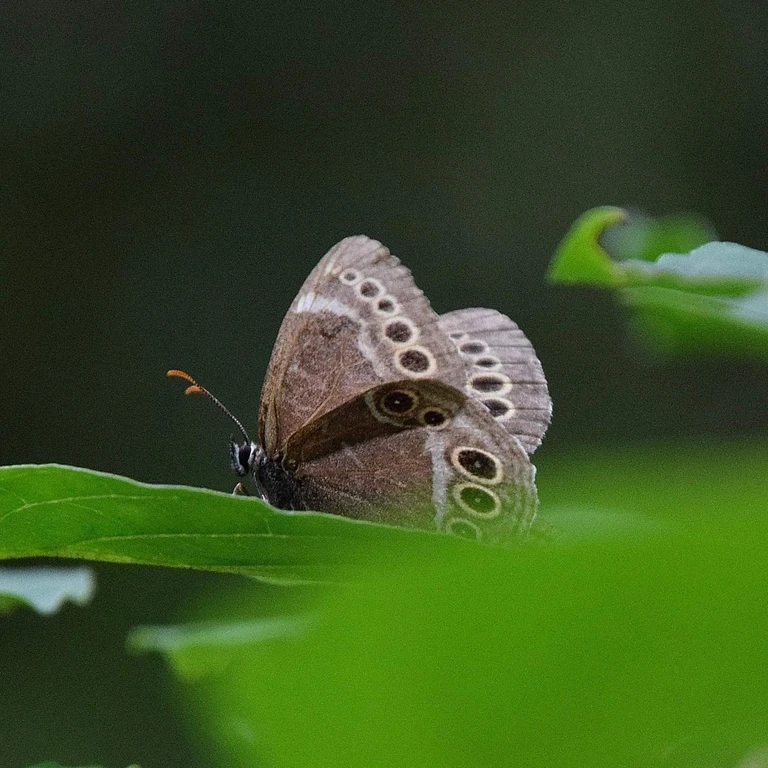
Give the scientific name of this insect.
Lopinga achine (also Pararge achine)
